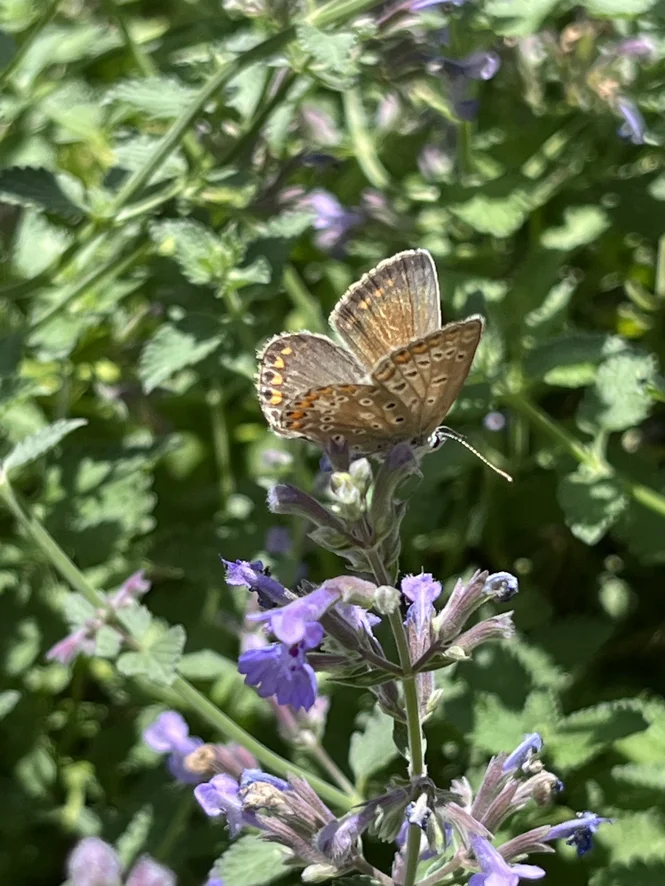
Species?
Polyommatus icarus
